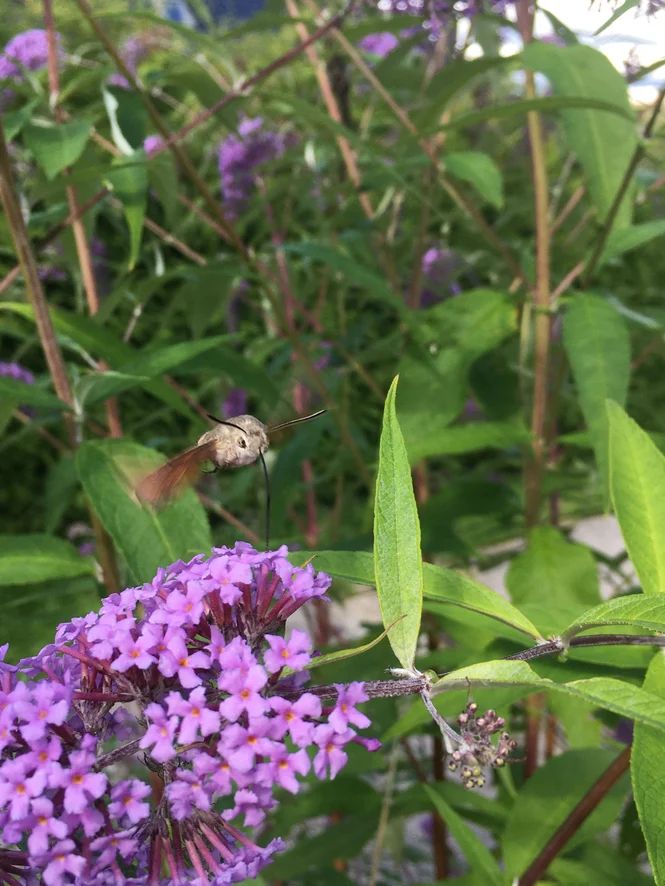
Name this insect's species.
Macroglossum stellatarum
